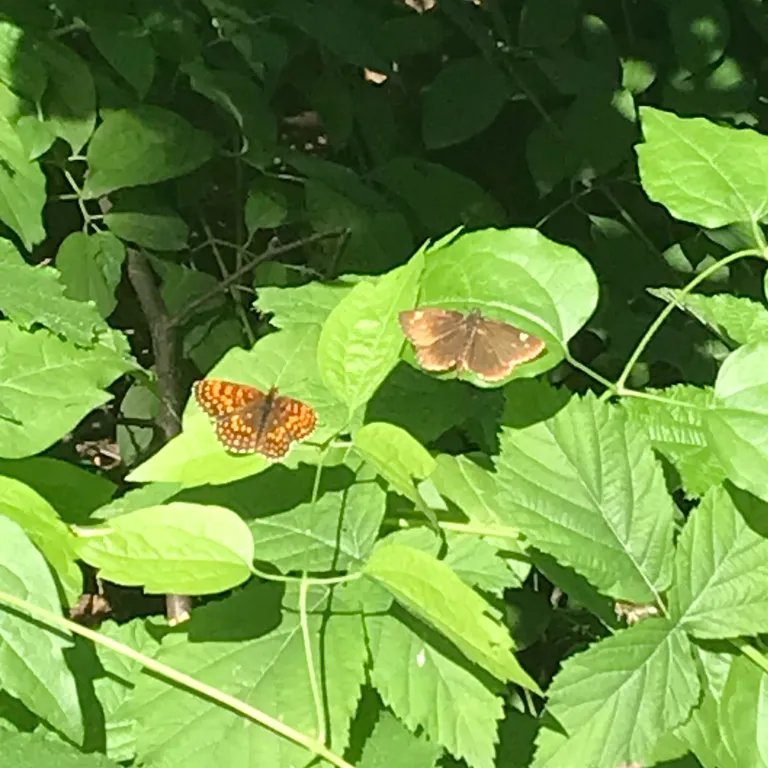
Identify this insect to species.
Heteropterus morpheus
